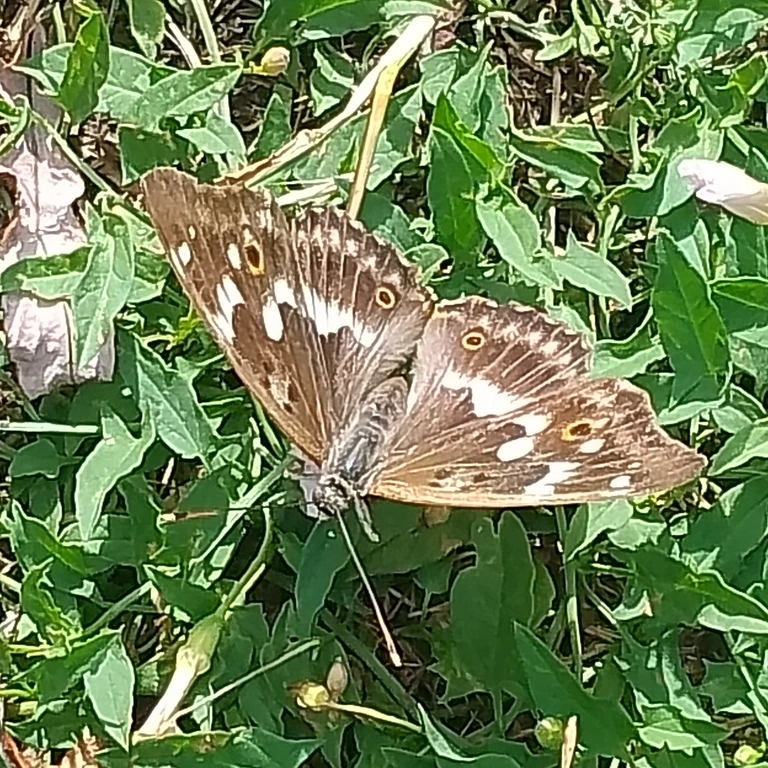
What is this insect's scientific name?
Apatura ilia
